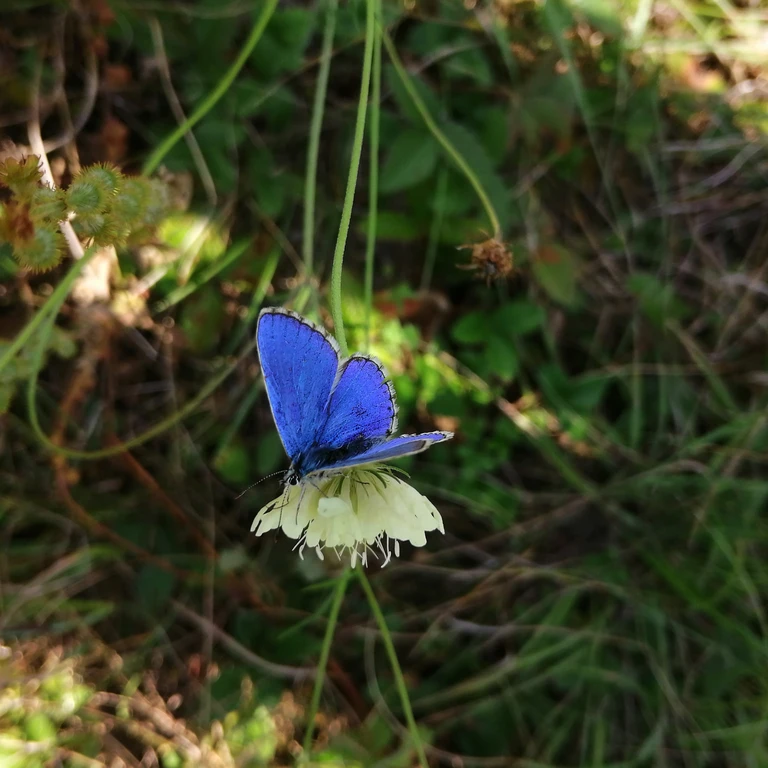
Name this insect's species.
Lysandra bellargus
